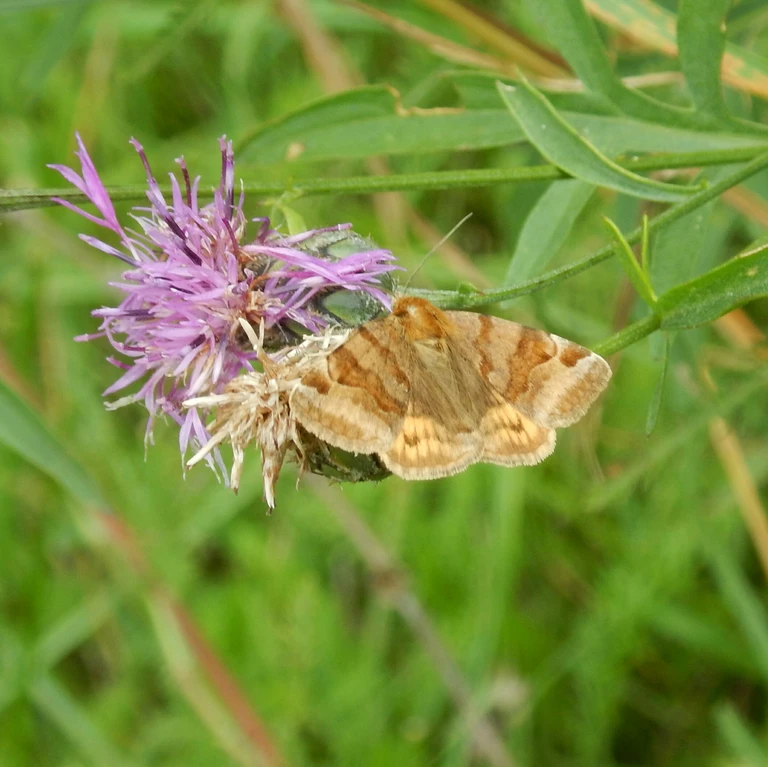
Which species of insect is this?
Euclidia glyphica
